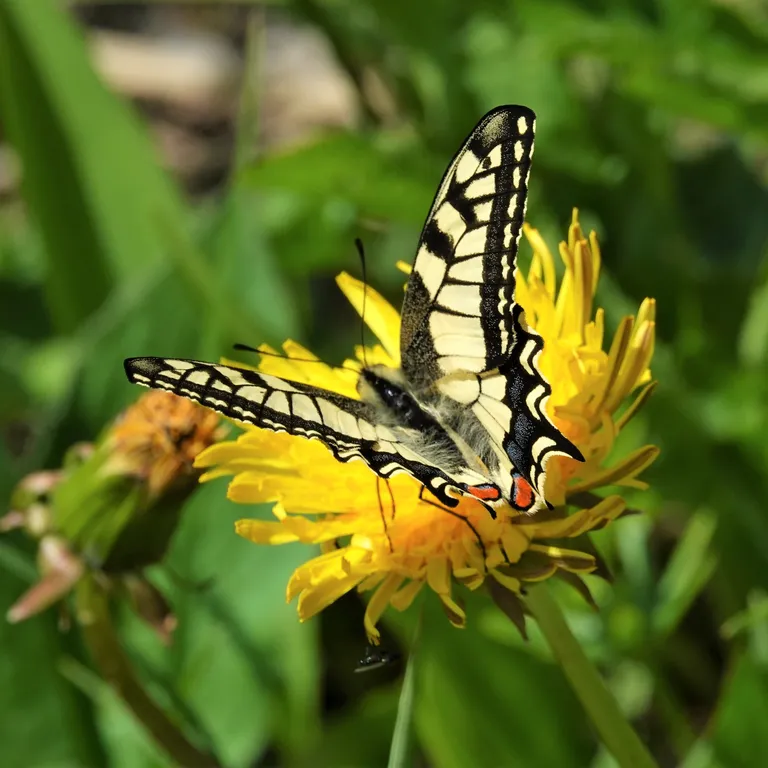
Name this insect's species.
Papilio machaon
